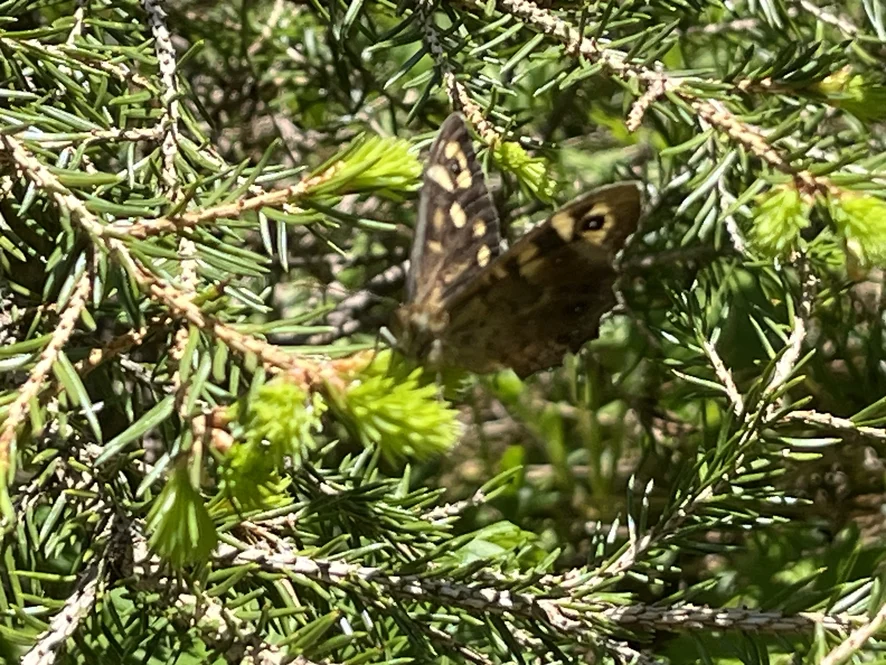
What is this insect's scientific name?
Pararge aegeria
